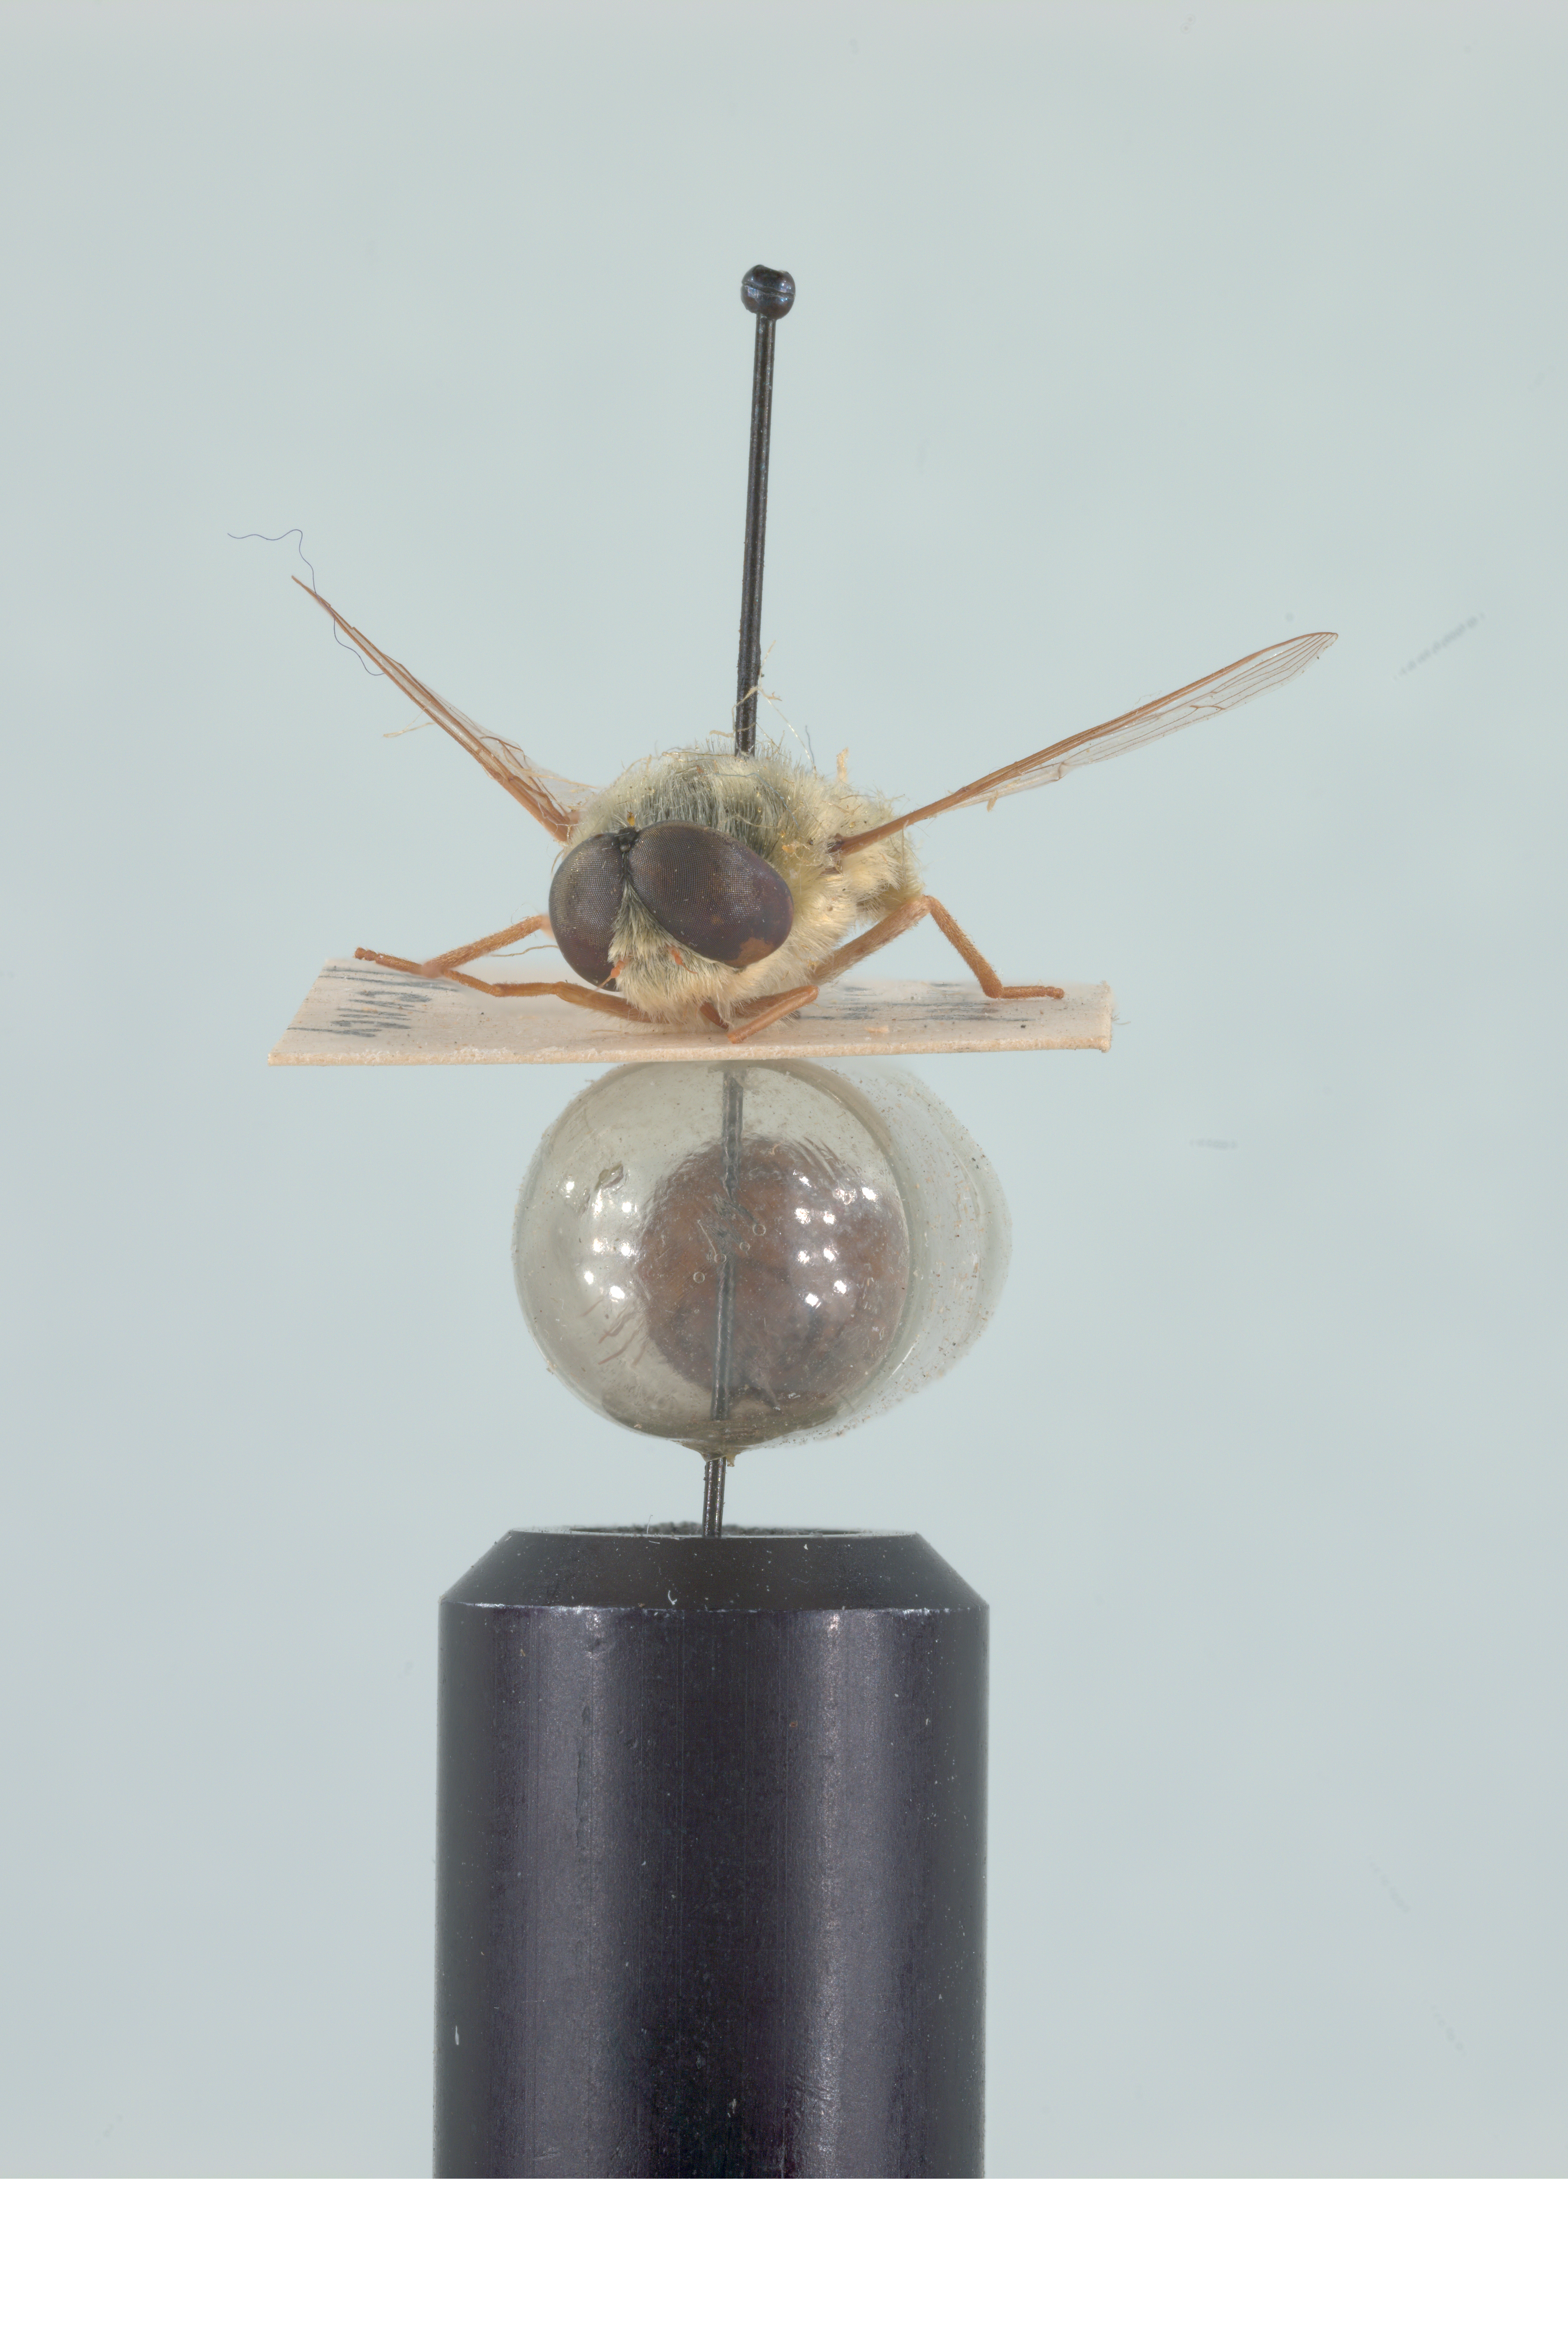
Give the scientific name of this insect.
Neorhynchocephalus sackenii
